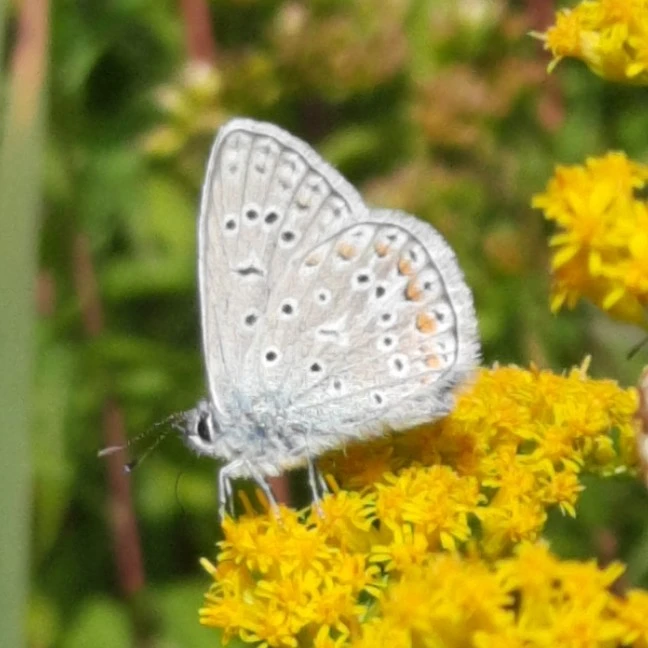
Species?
Polyommatus icarus
